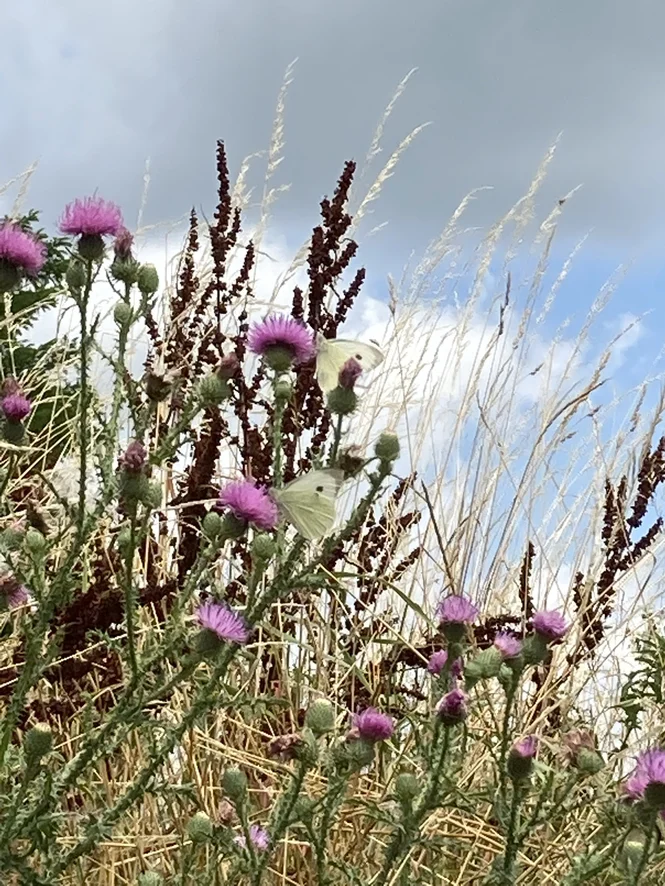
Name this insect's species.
Pieris brassicae
